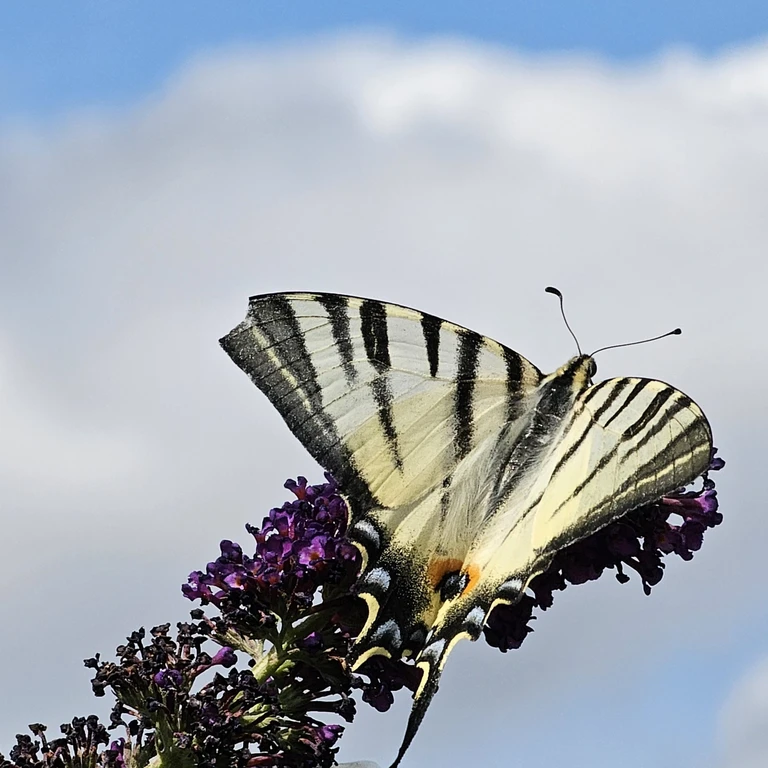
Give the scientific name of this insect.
Iphiclides podalirius
